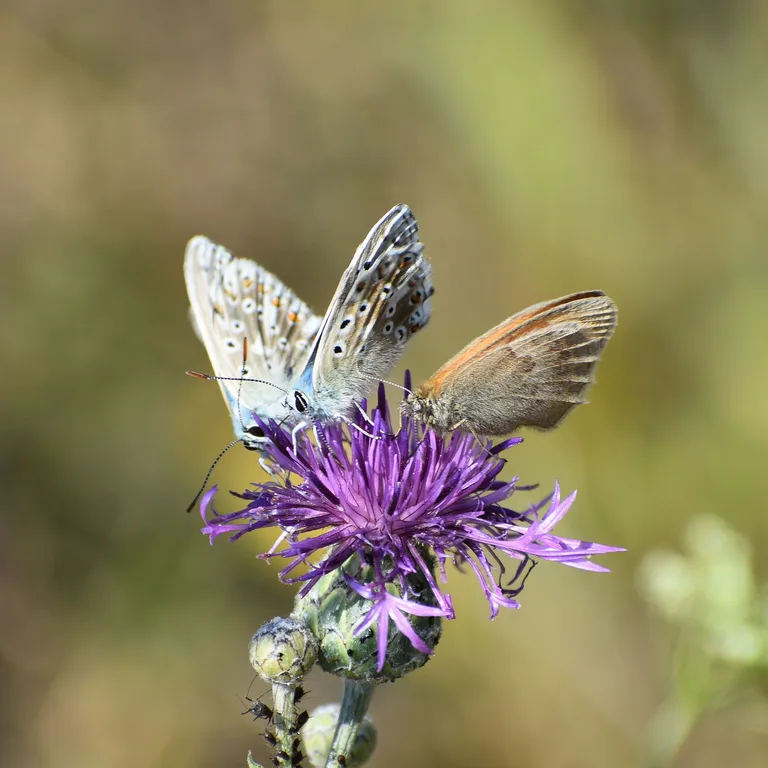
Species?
Coenonympha pamphilus
